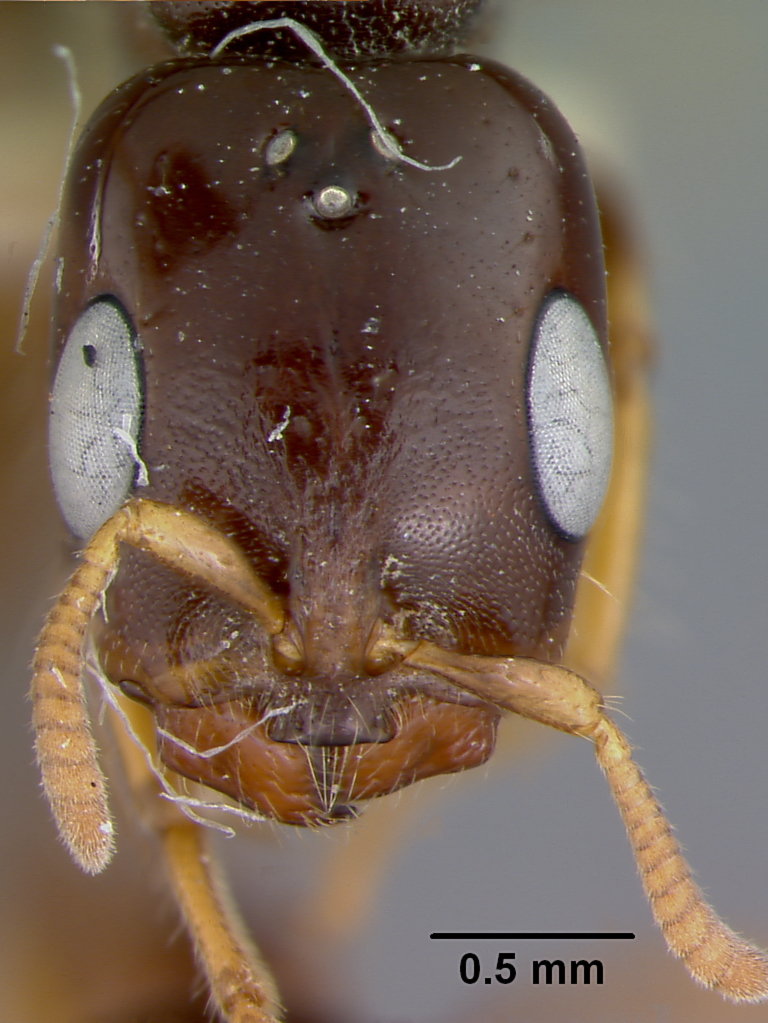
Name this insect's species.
Pseudomyrma maligna
